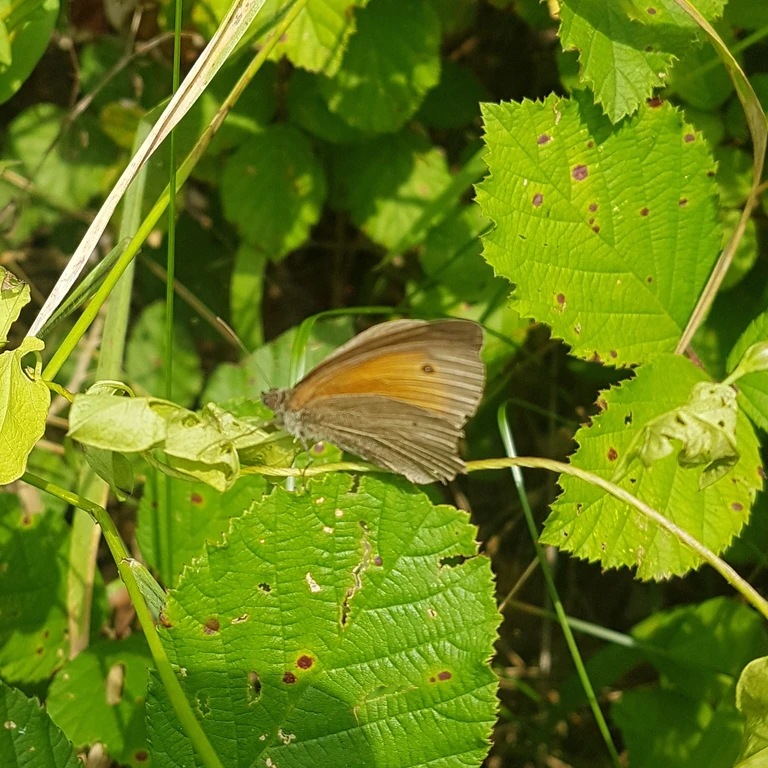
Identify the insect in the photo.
Maniola jurtina
